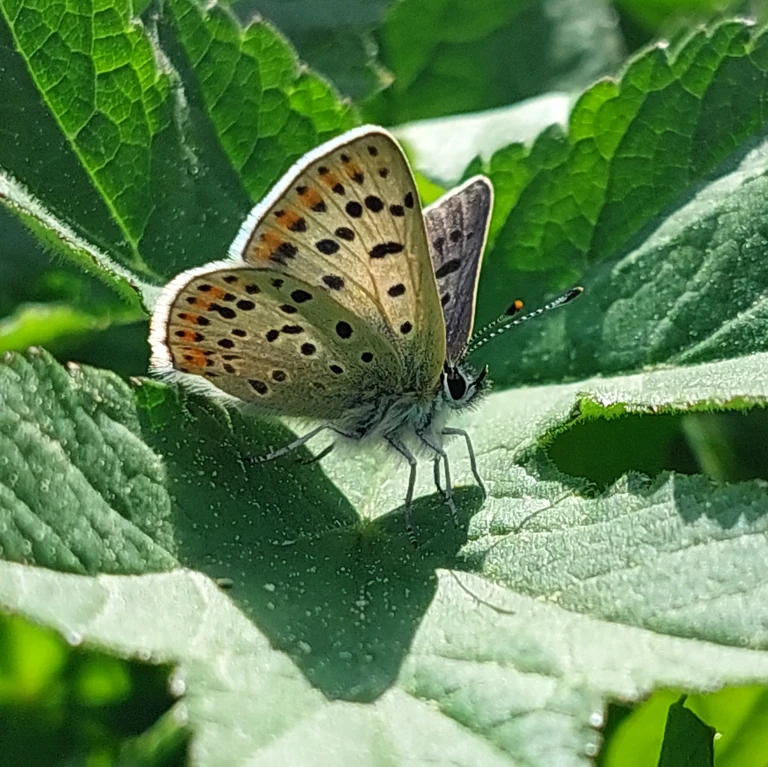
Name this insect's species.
Lycaena tityrus (also Loweia tityrus)
